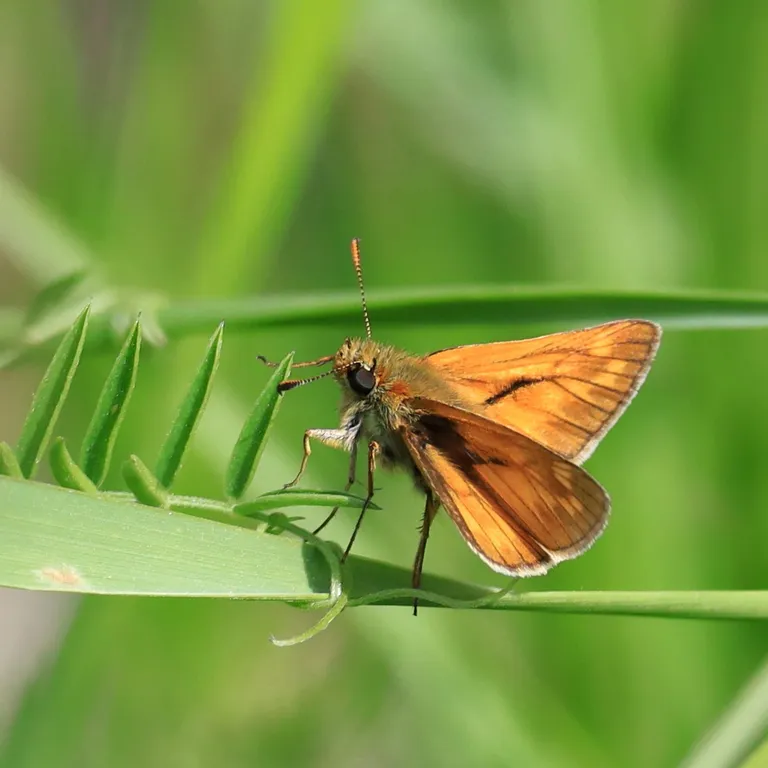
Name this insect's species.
Ochlodes sylvanus (also Ochlodes venata)
